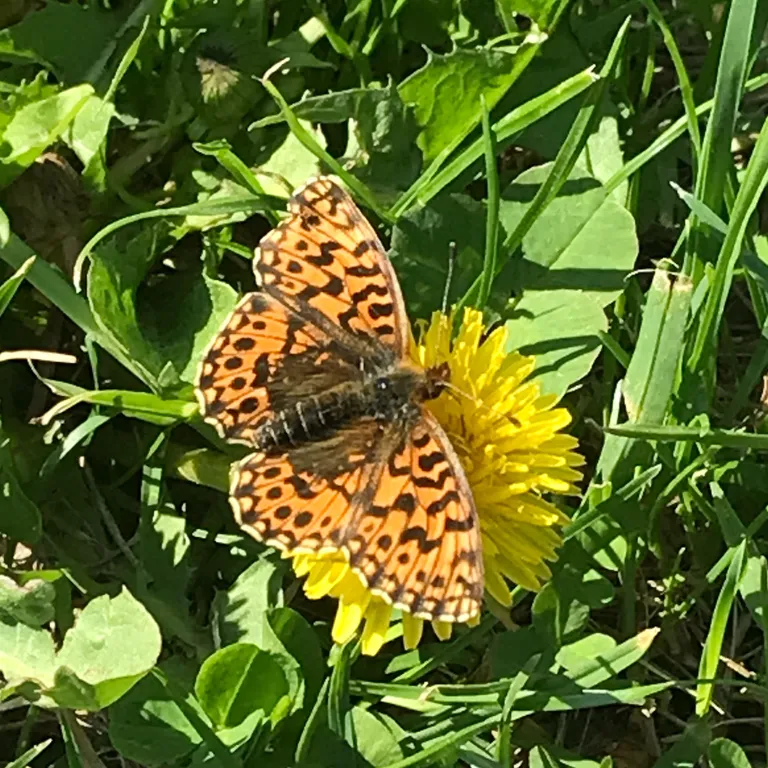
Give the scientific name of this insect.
Boloria dia
